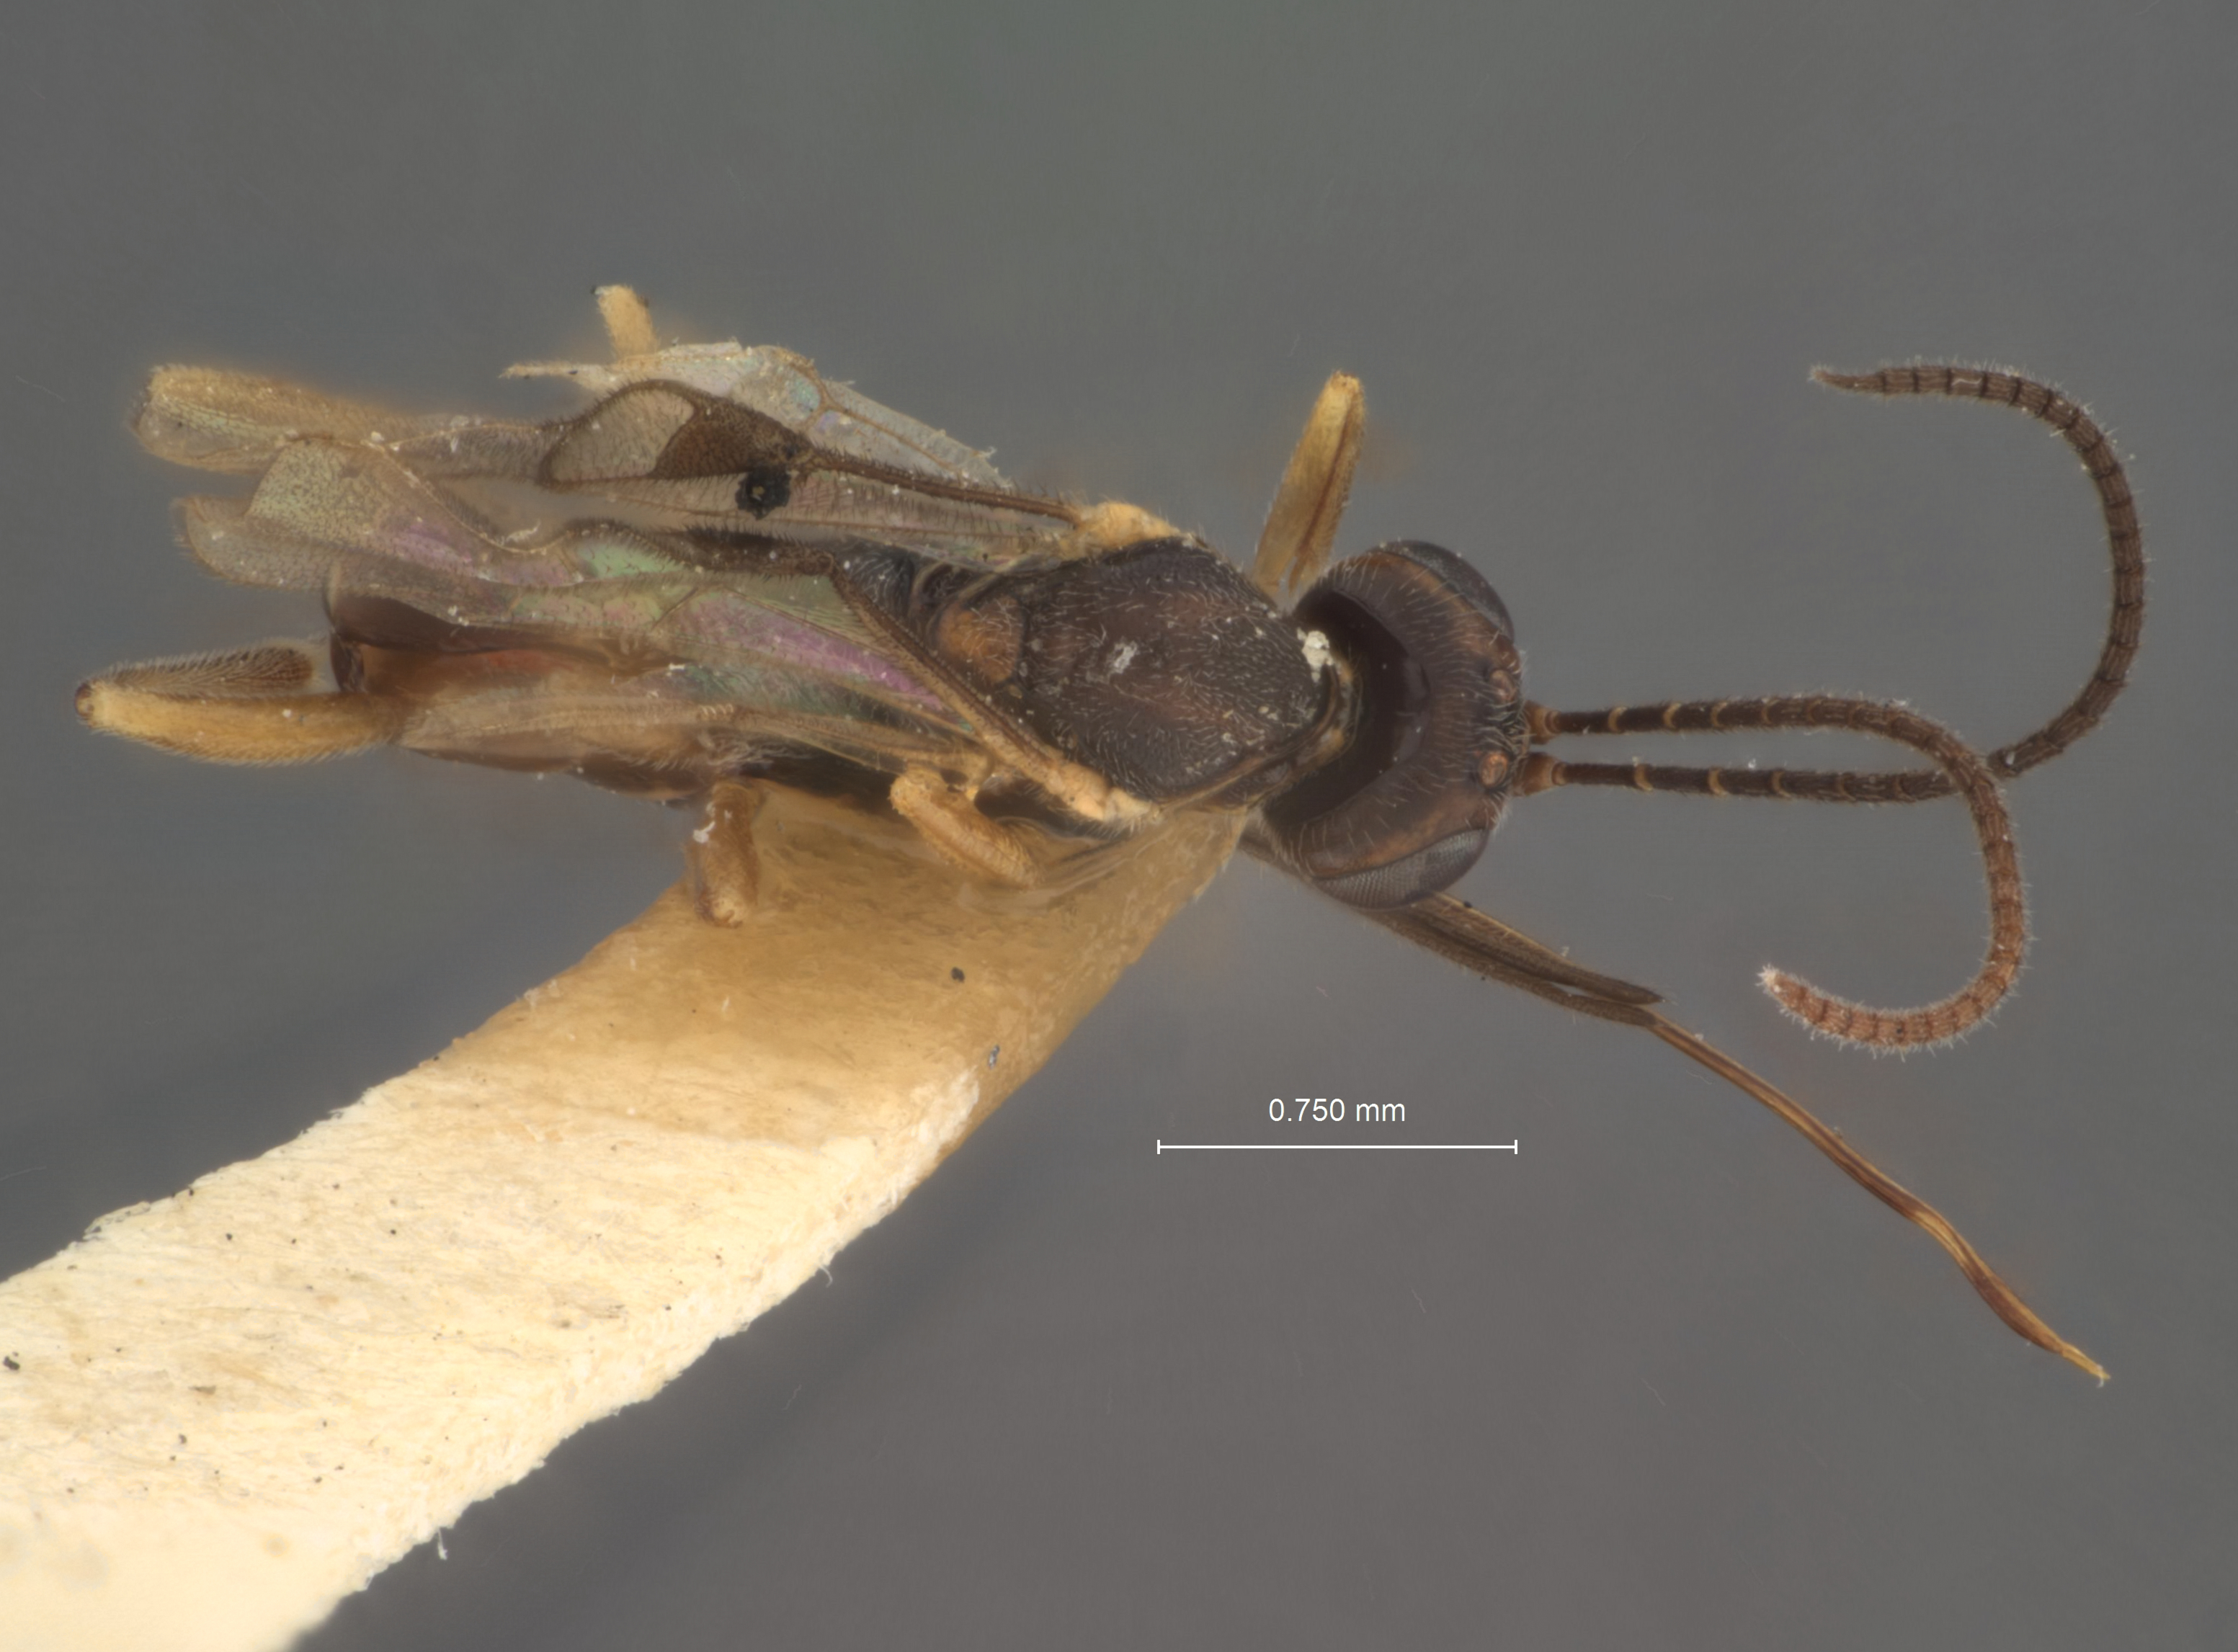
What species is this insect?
Pristomerus imperfectus
